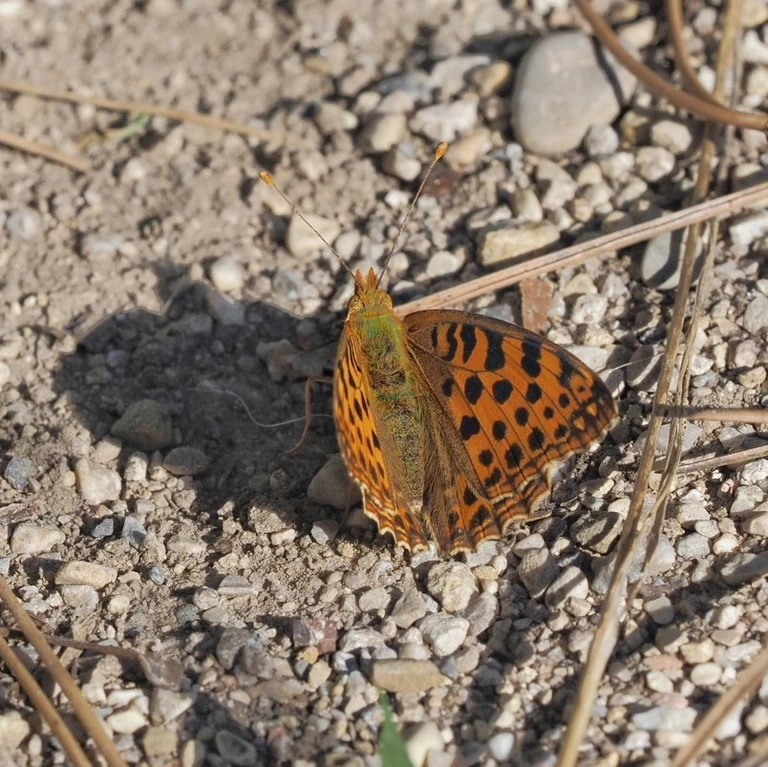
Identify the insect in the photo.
Issoria lathonia
